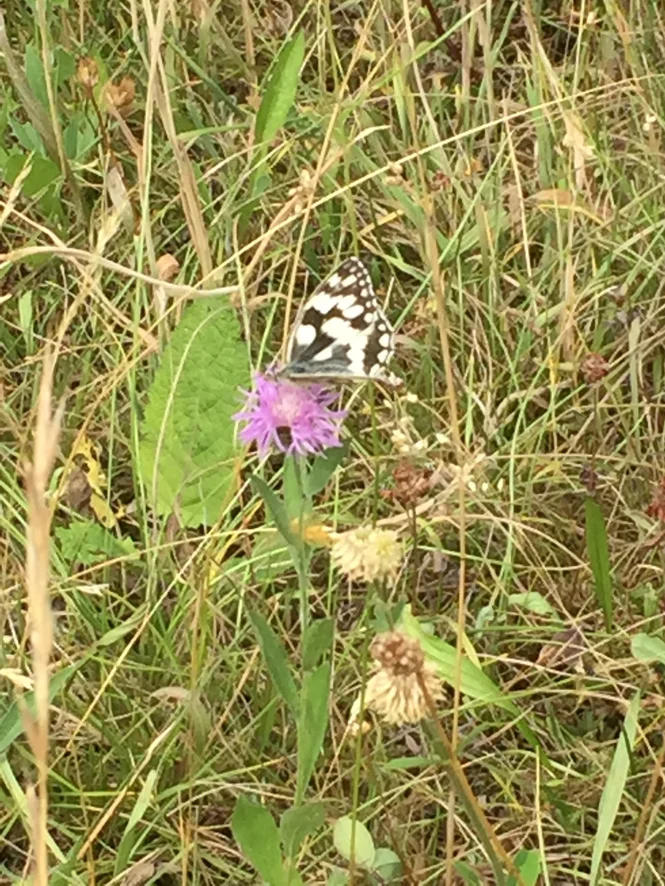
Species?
Melanargia galathea
